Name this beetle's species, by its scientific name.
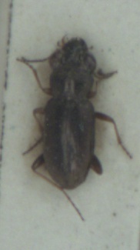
Notiophilus rufipes
